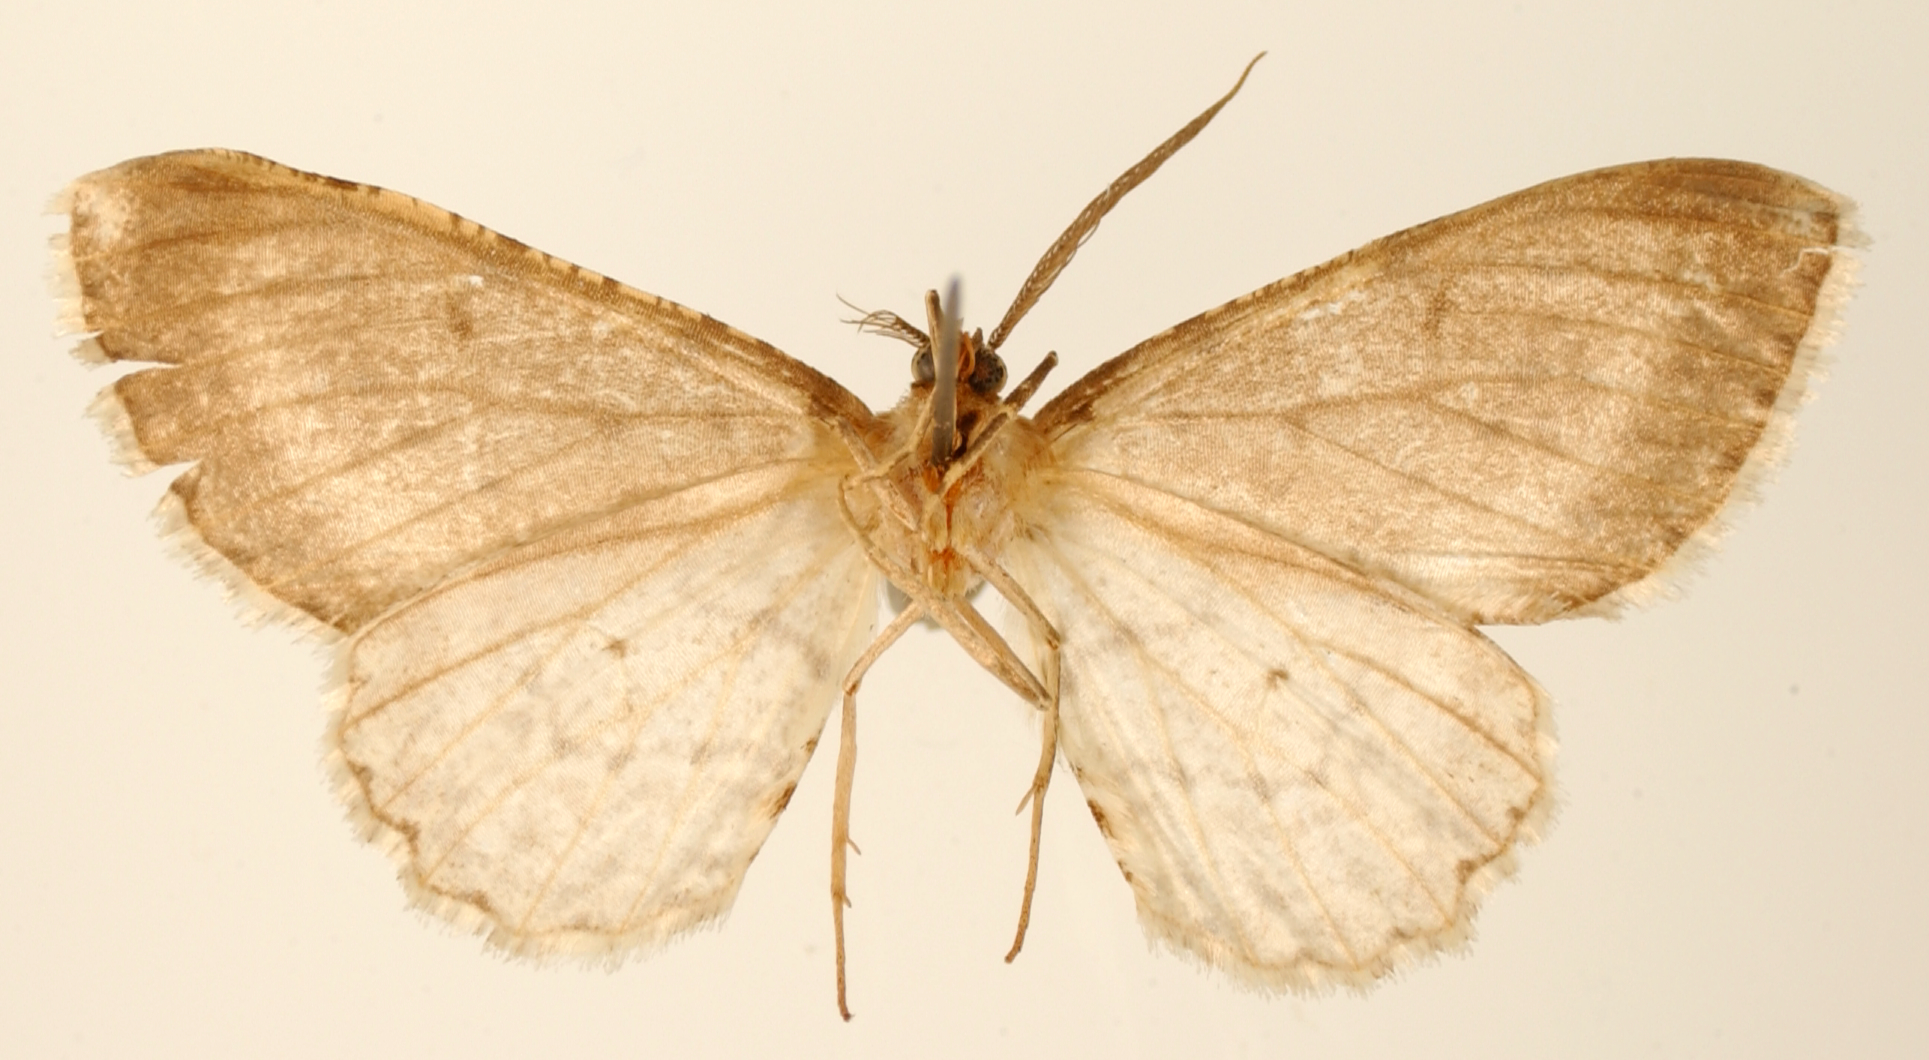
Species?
Glena vesana
